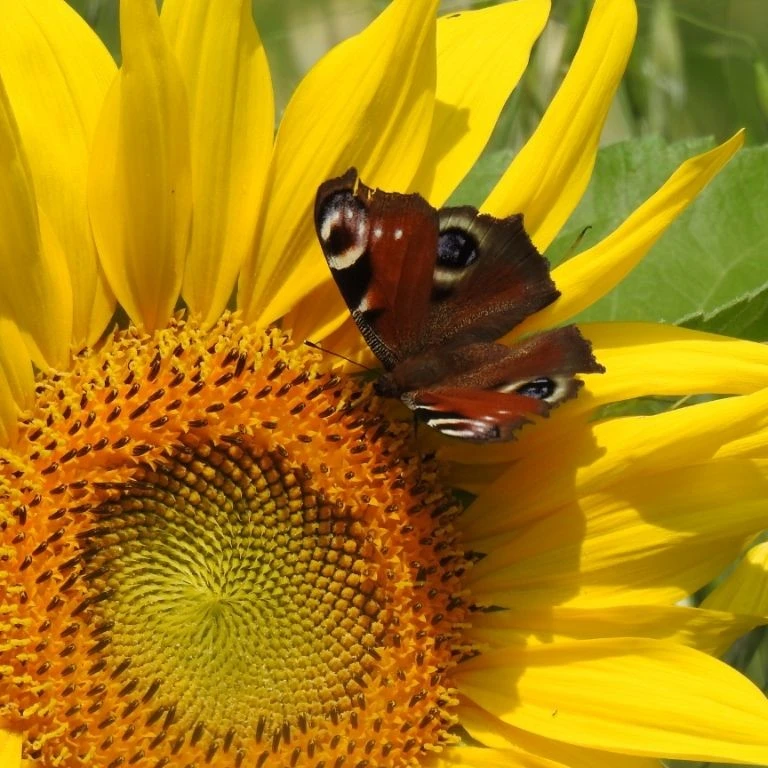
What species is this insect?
Aglais io
